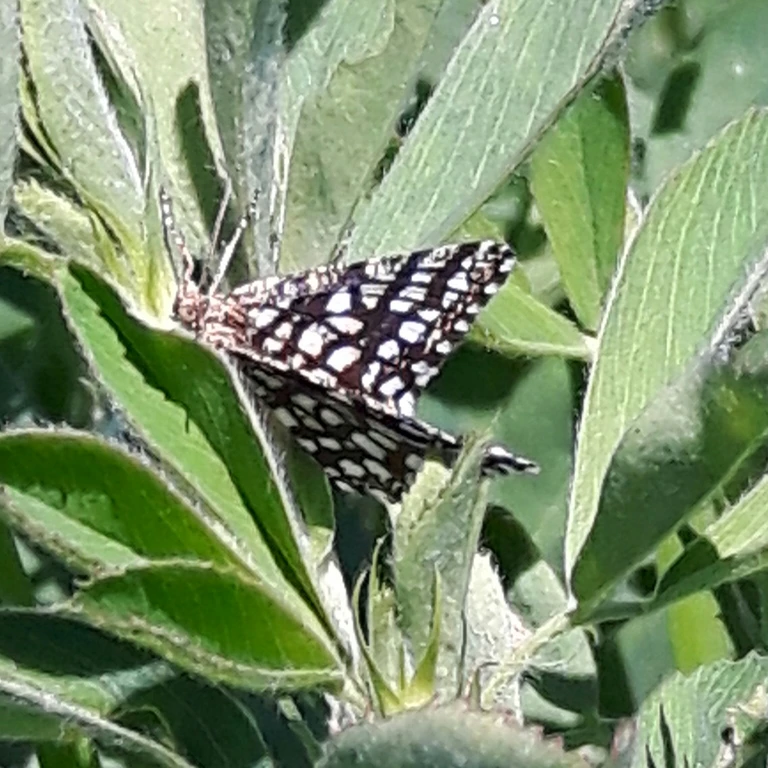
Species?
Chiasmia clathrata
